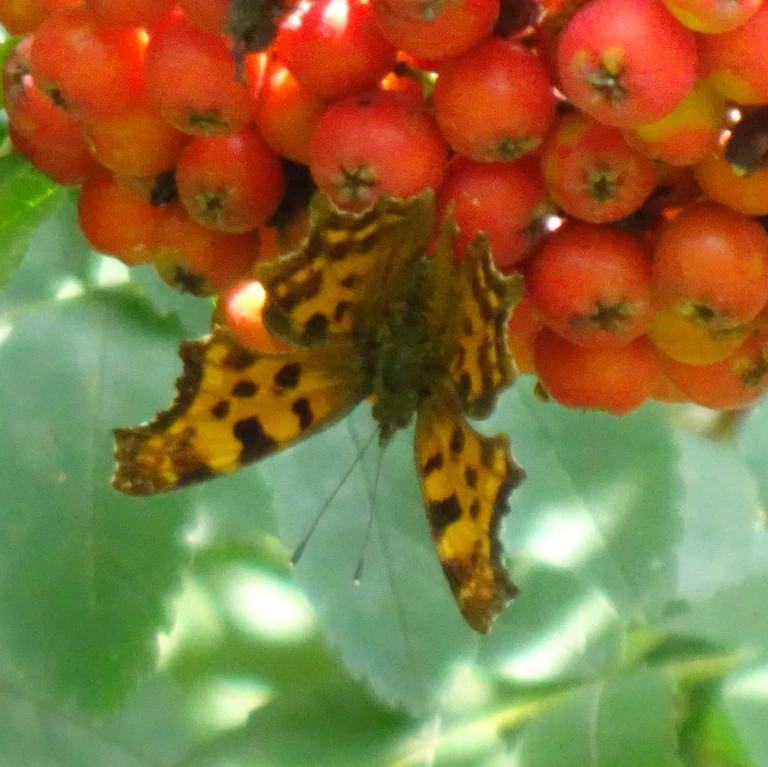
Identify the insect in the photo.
Polygonia c-album
